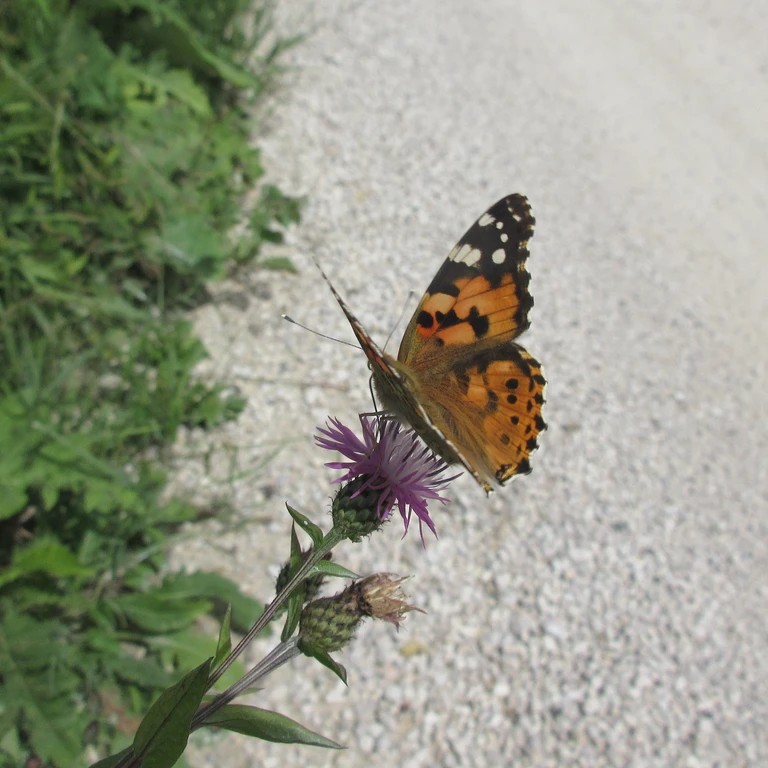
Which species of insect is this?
Vanessa cardui
